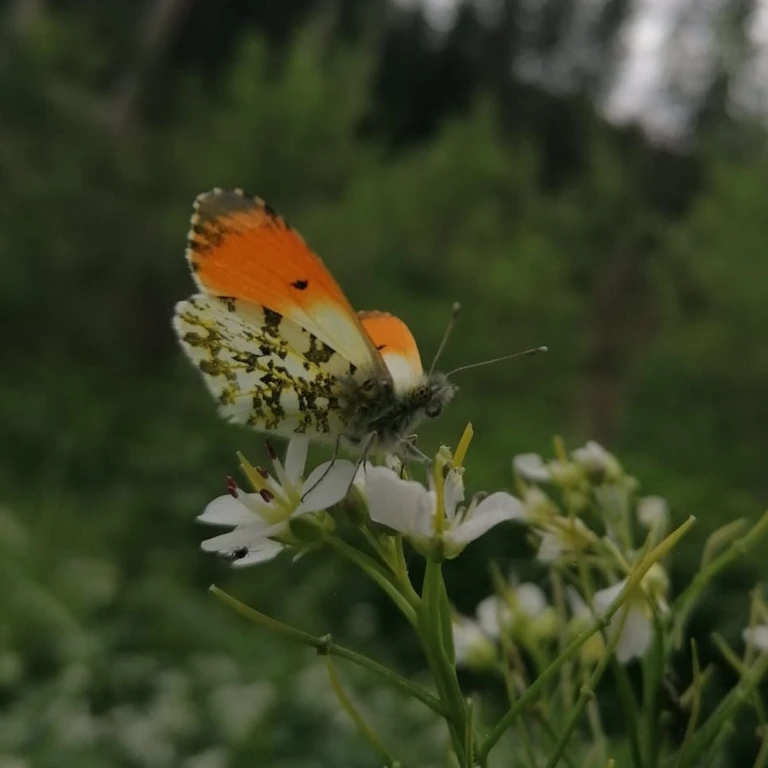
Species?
Anthocharis cardamines
